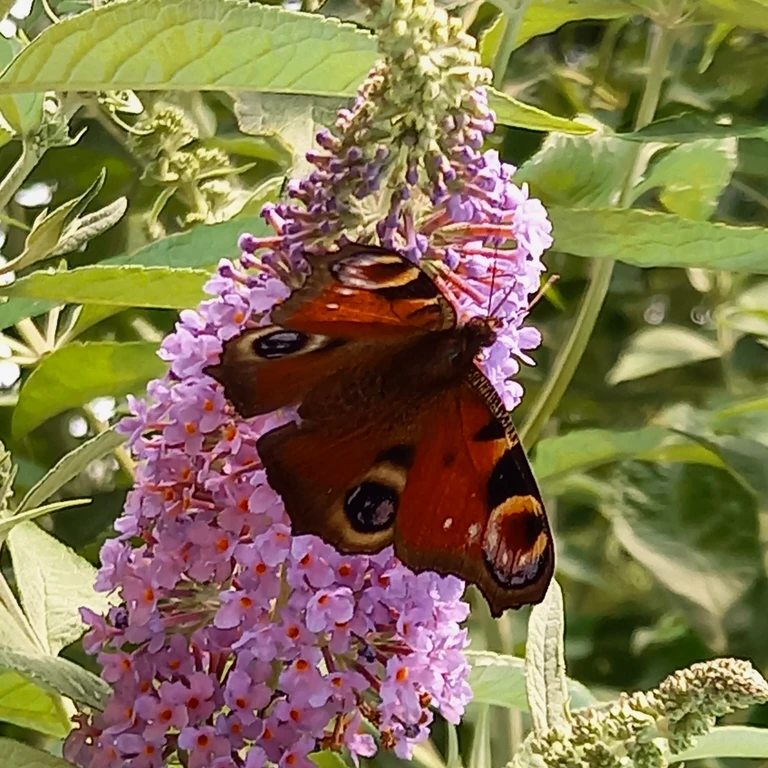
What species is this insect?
Aglais io
